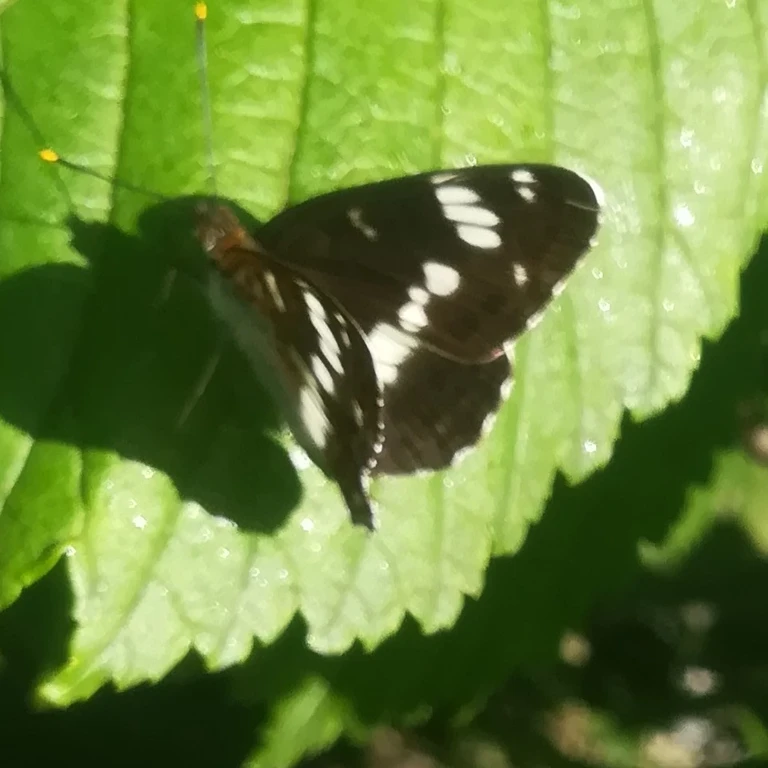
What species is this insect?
Limenitis camilla (also Ladoga camilla)
